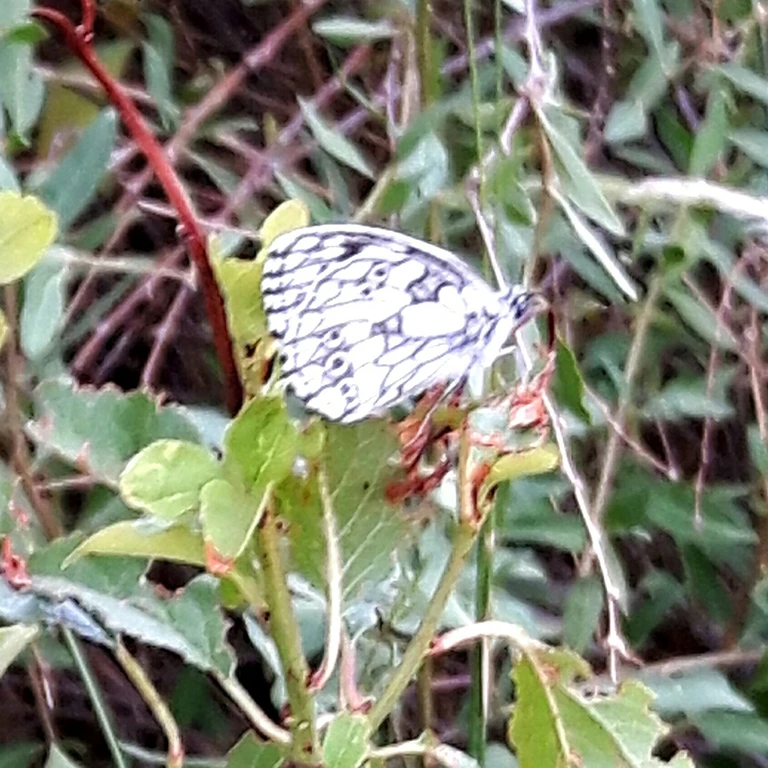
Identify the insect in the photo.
Melanargia galathea
